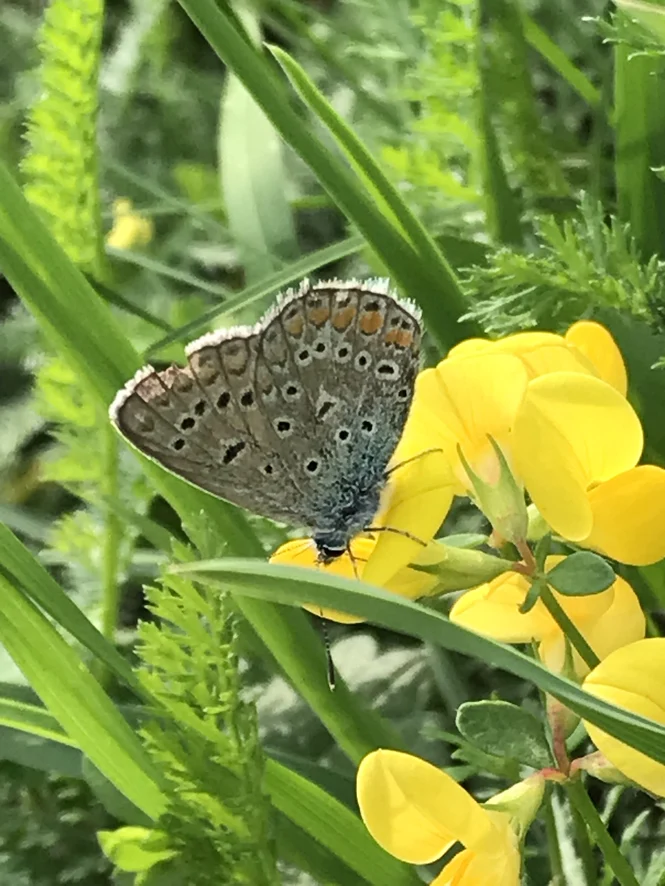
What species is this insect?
Polyommatus icarus
